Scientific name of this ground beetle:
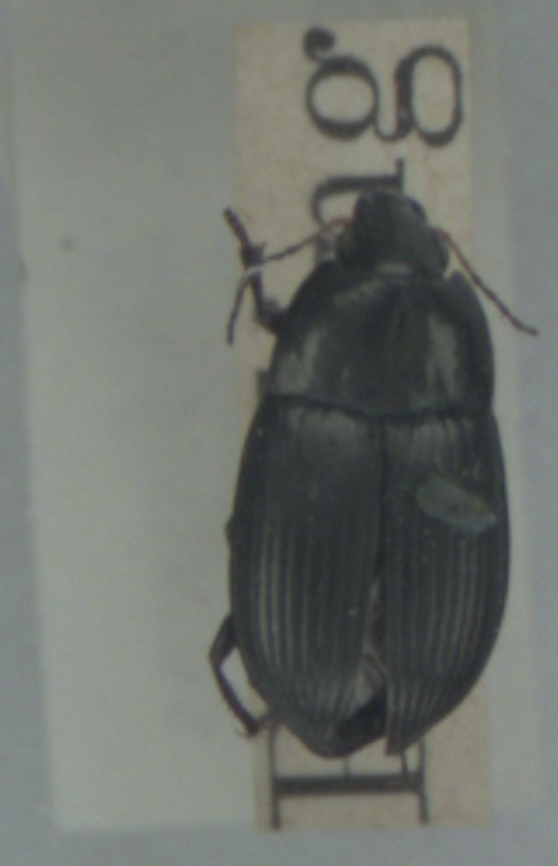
Amara ovata
